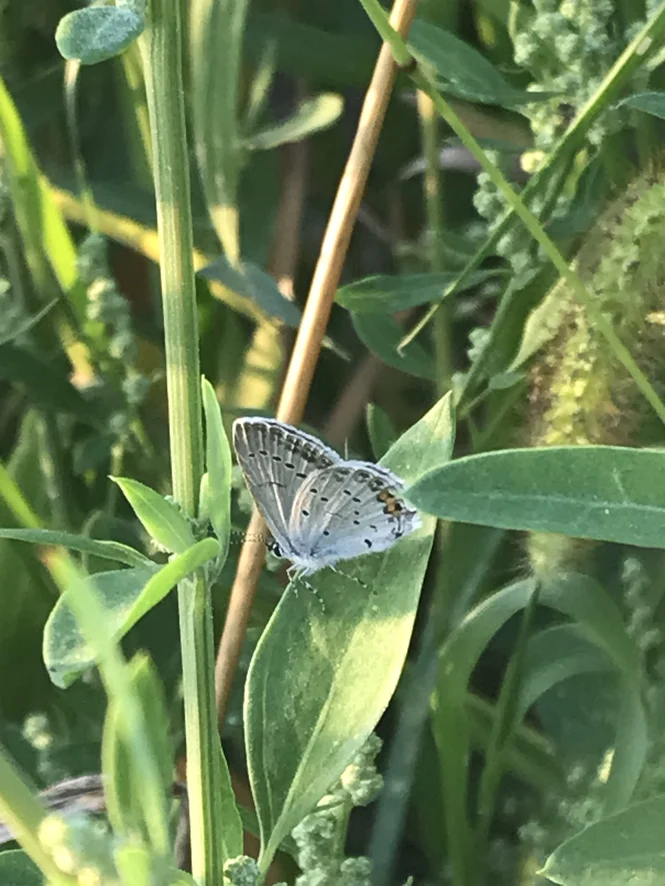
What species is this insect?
Cupido argiades (also Elkalyce argiades)
